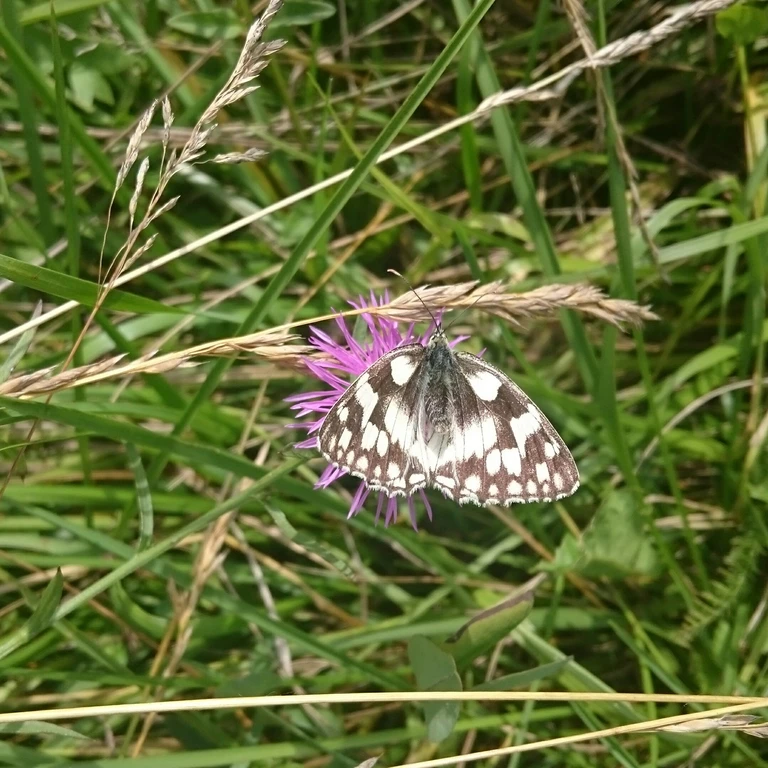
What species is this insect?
Melanargia galathea
